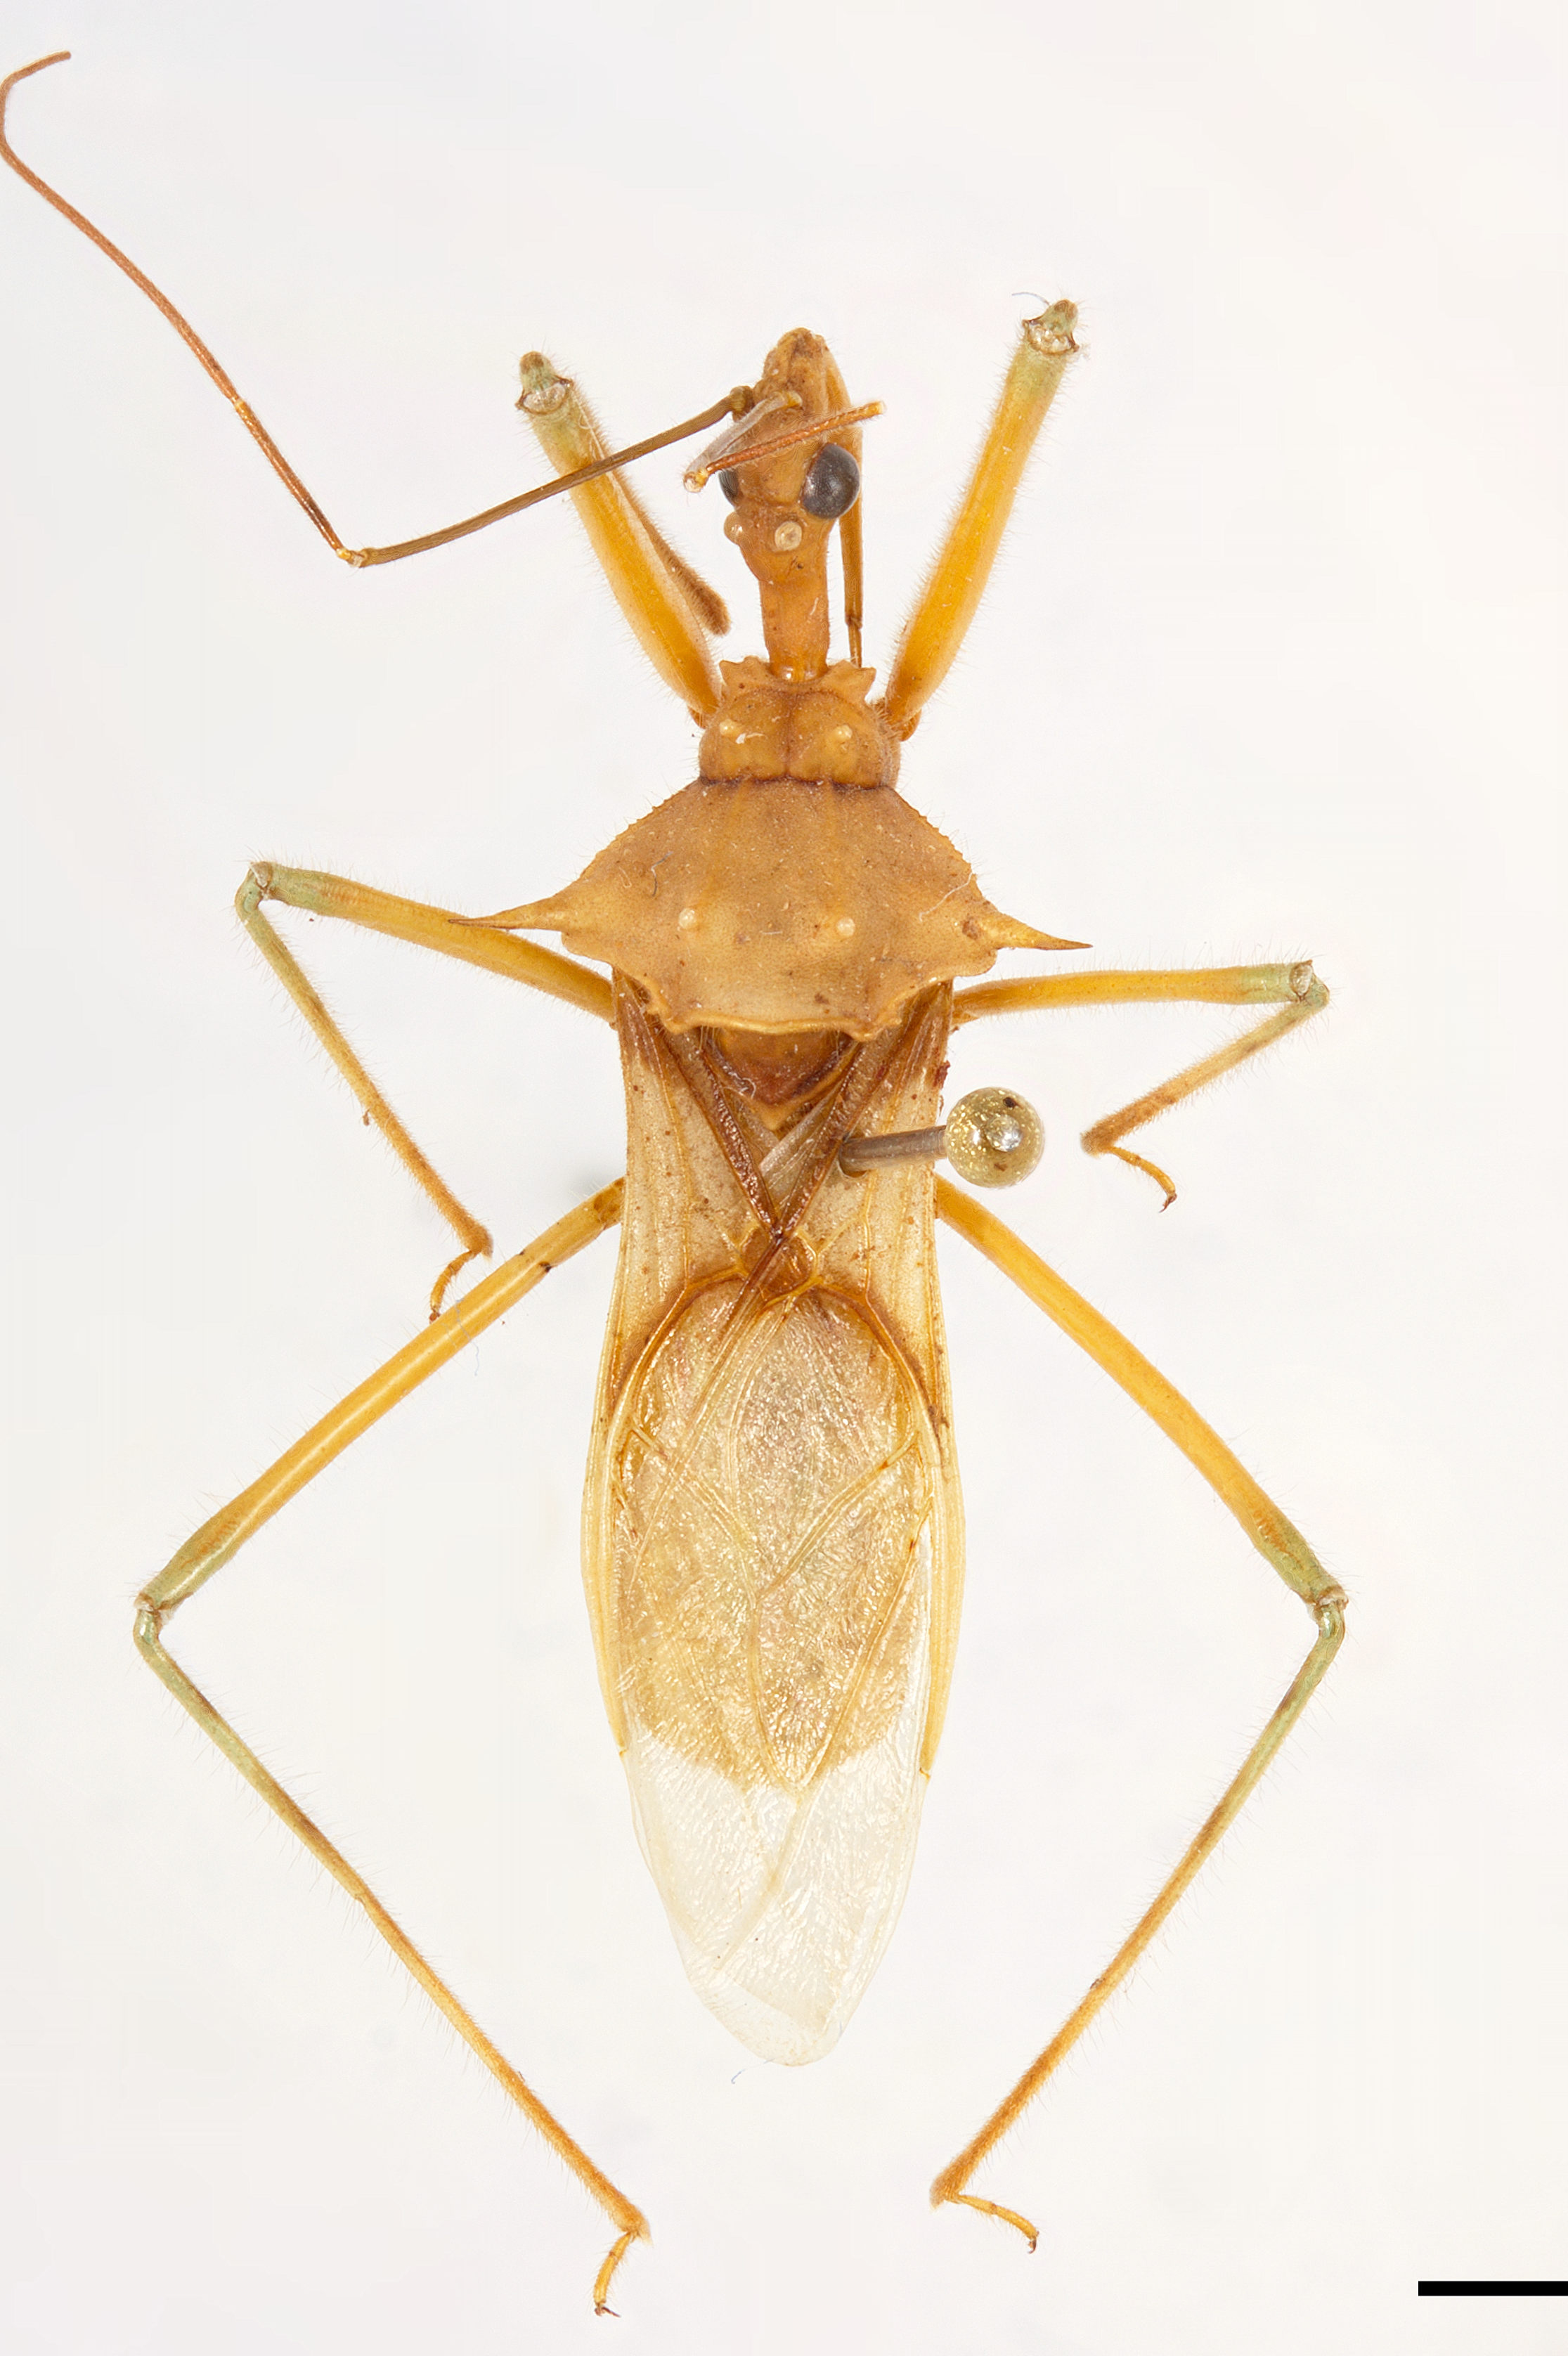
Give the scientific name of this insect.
Ploeogaster gesana
